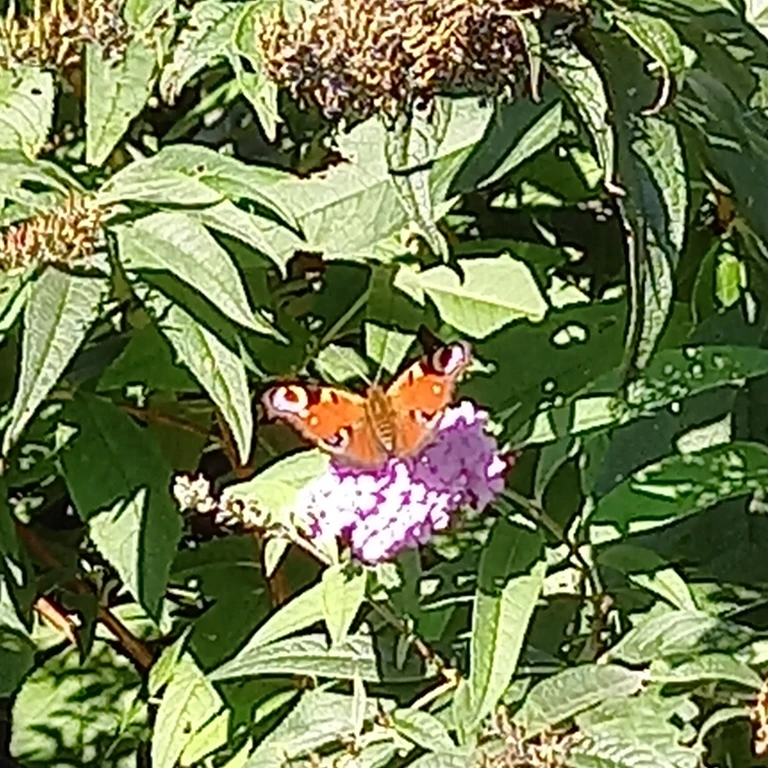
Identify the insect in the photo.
Aglais io
